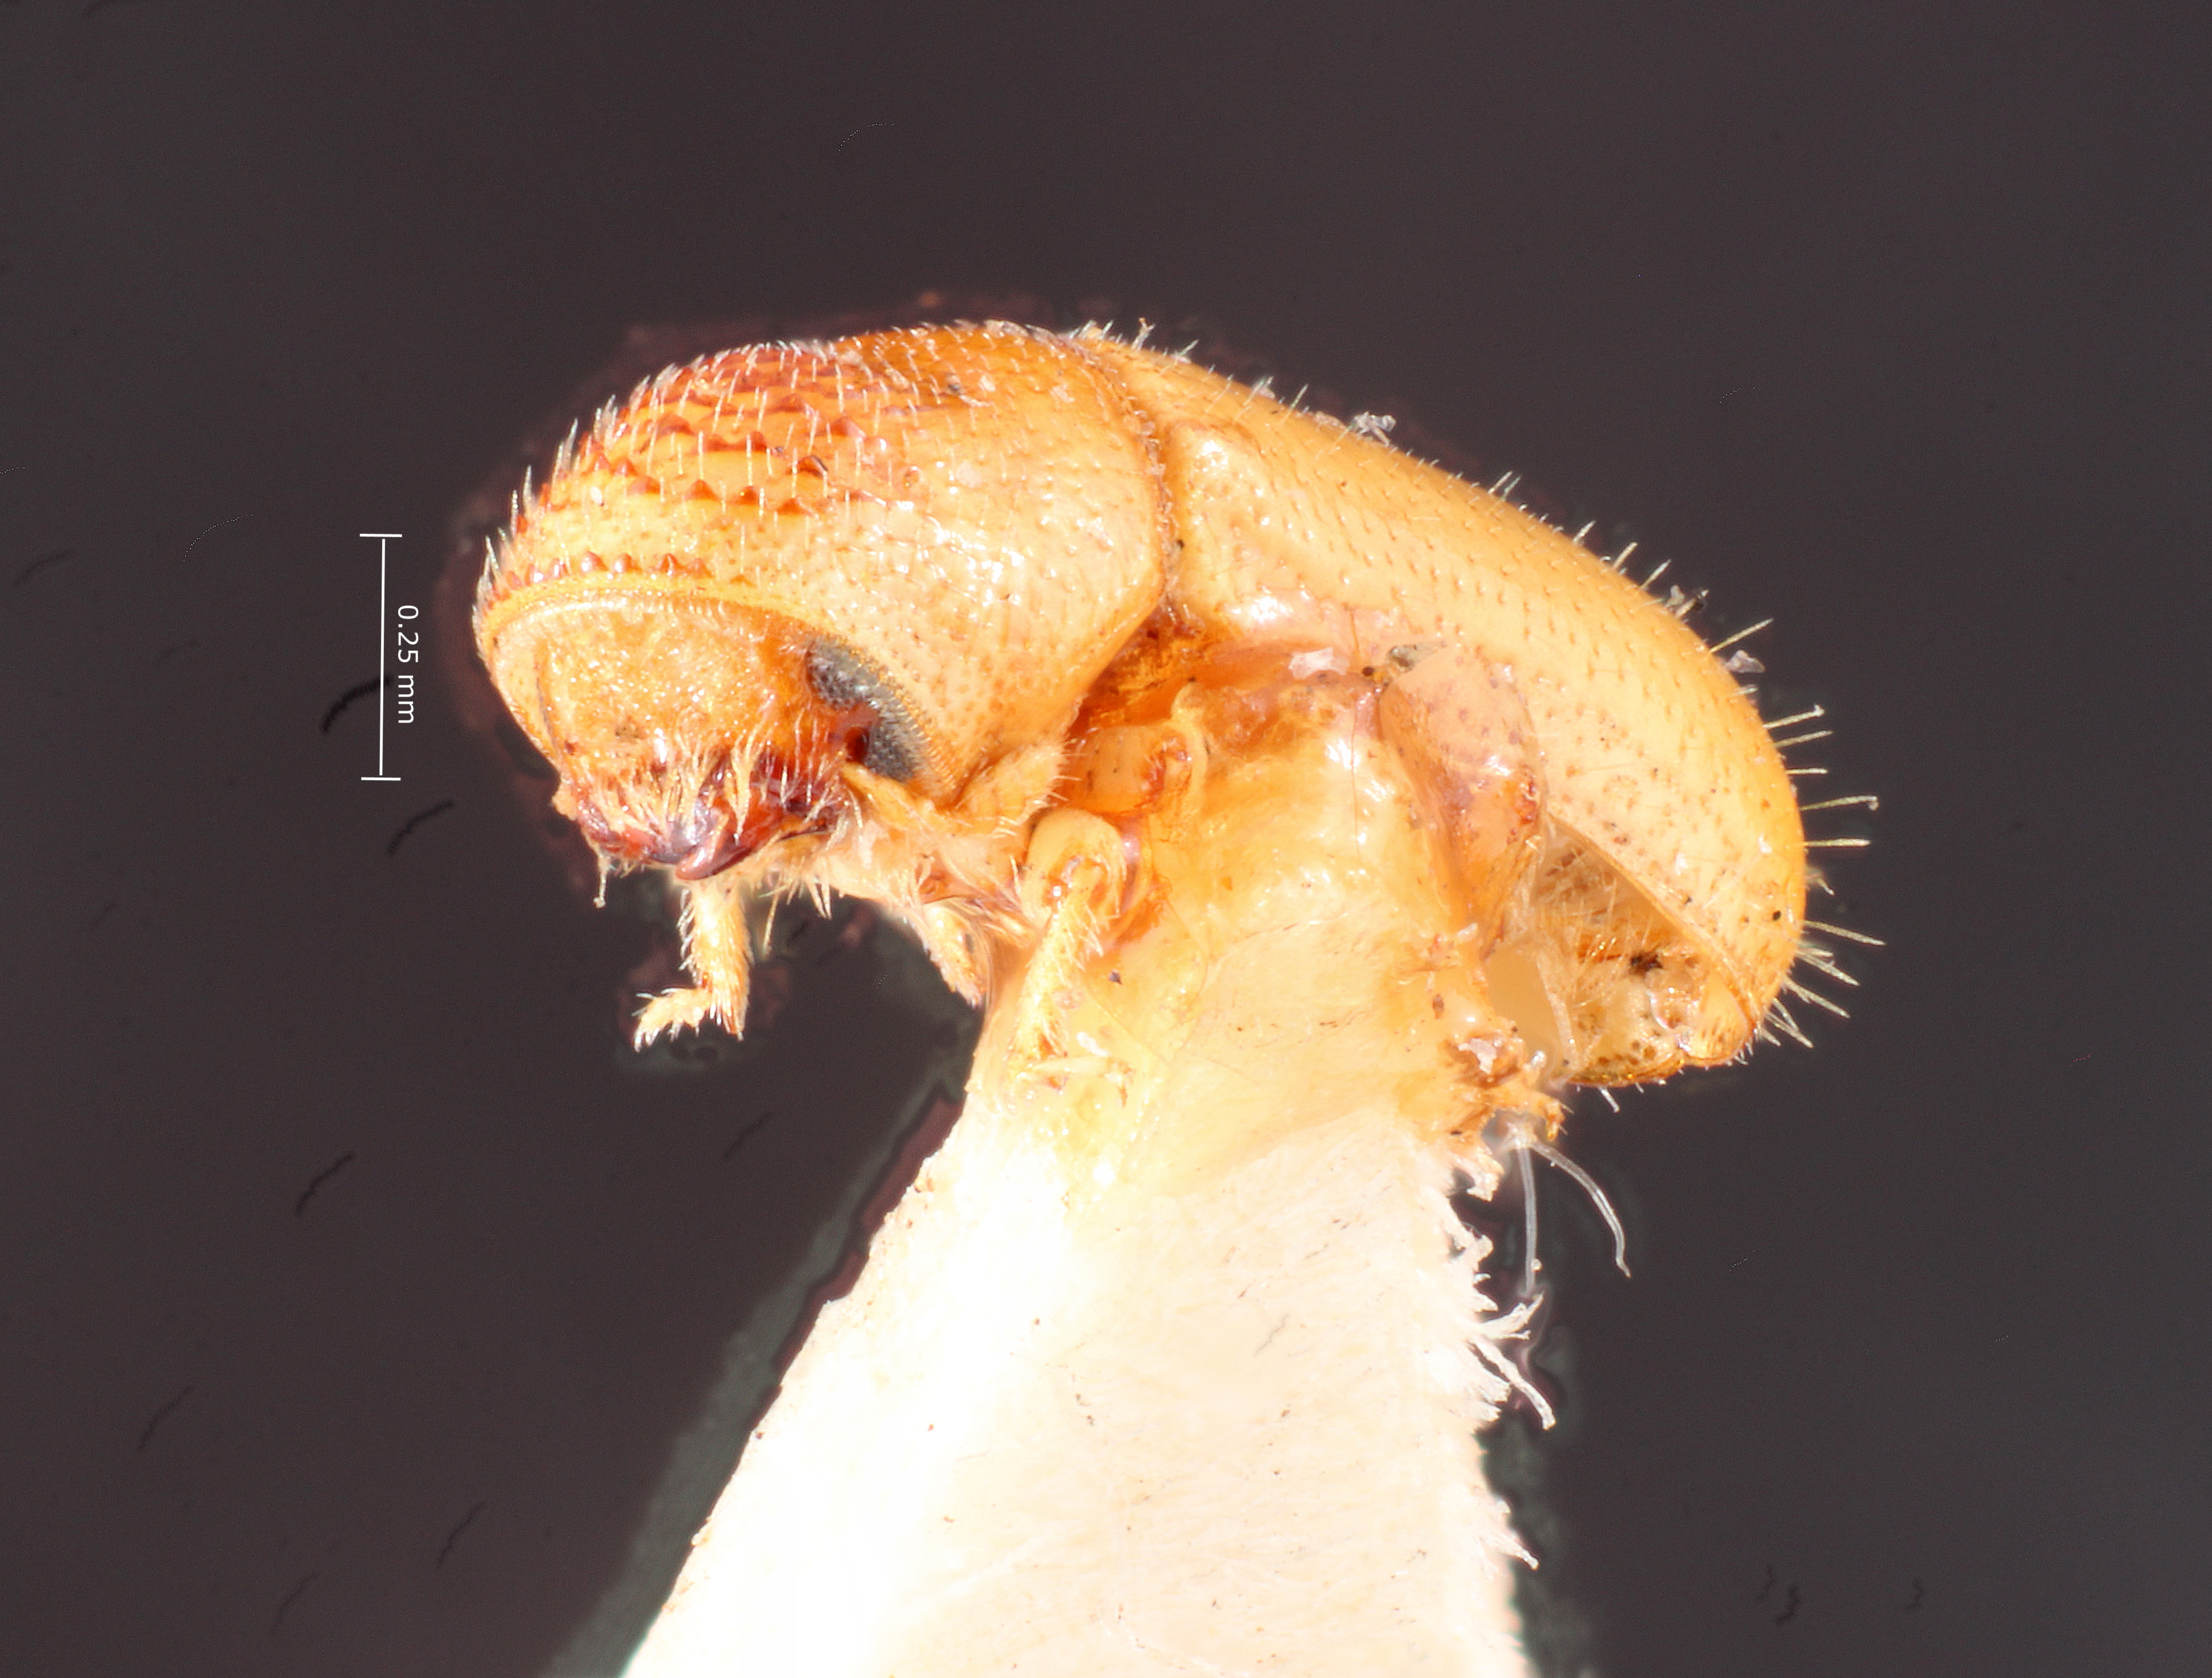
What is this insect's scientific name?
Pityophthorus cascoensis
